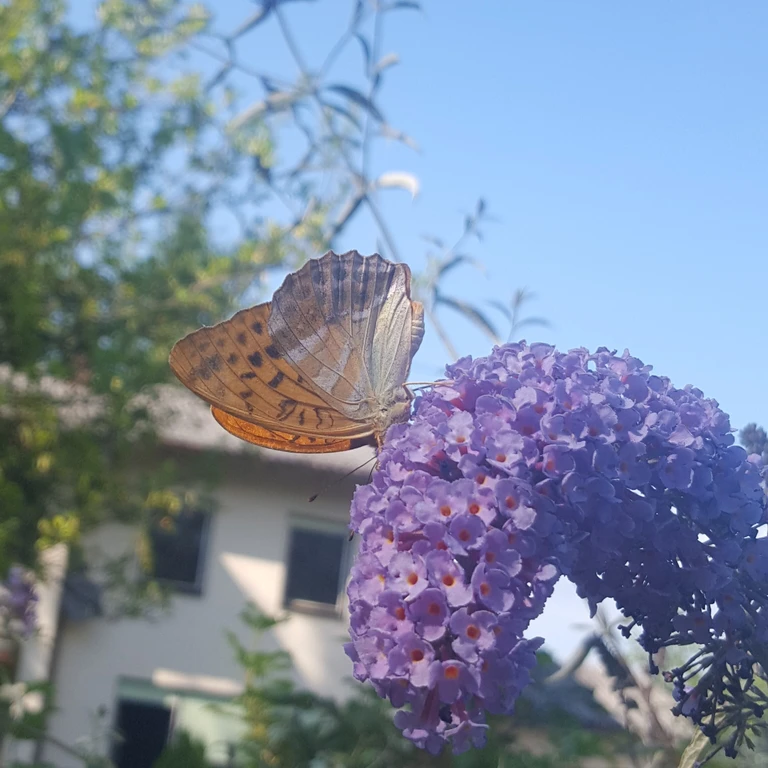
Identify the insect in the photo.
Argynnis paphia
